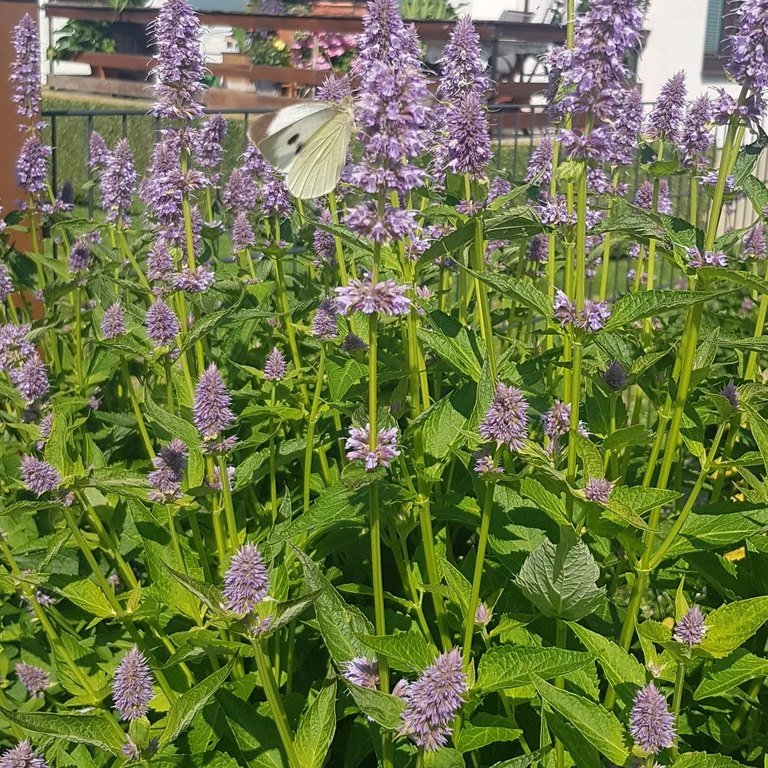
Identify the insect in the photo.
Pieris brassicae
